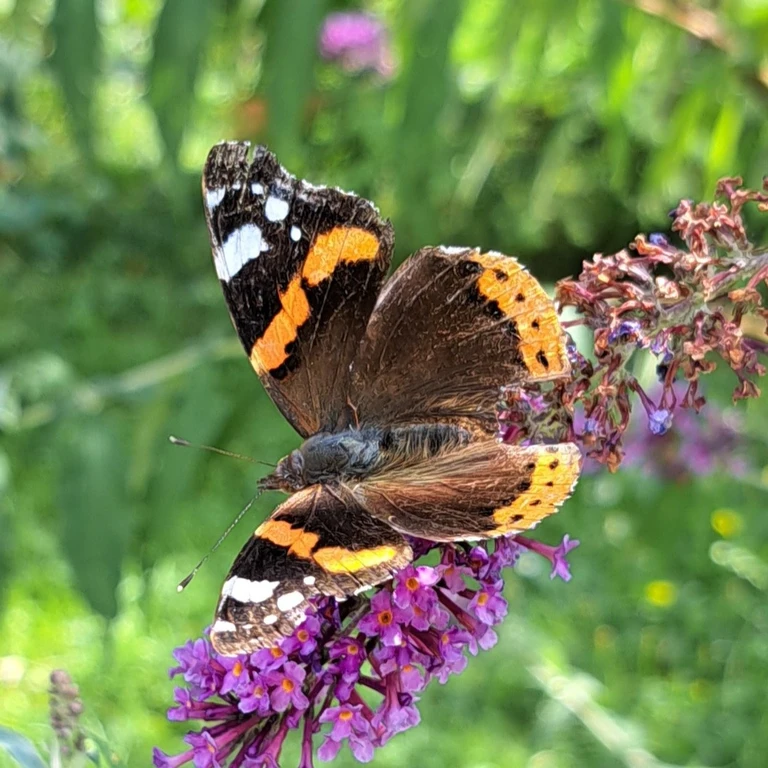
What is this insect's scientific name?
Vanessa atalanta
